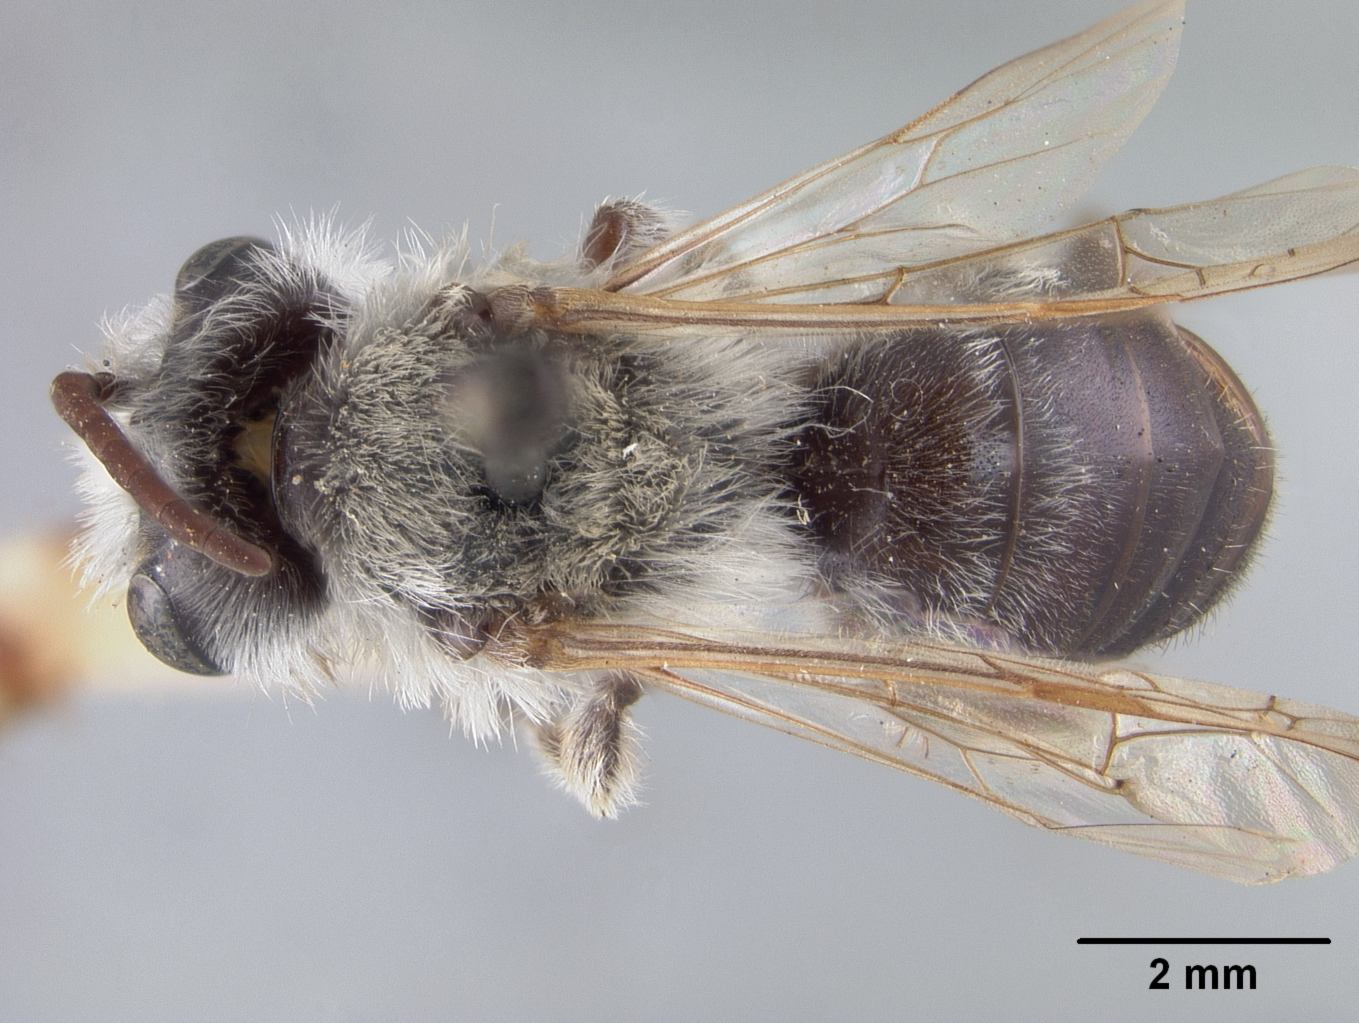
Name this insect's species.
Andrena mesillae
